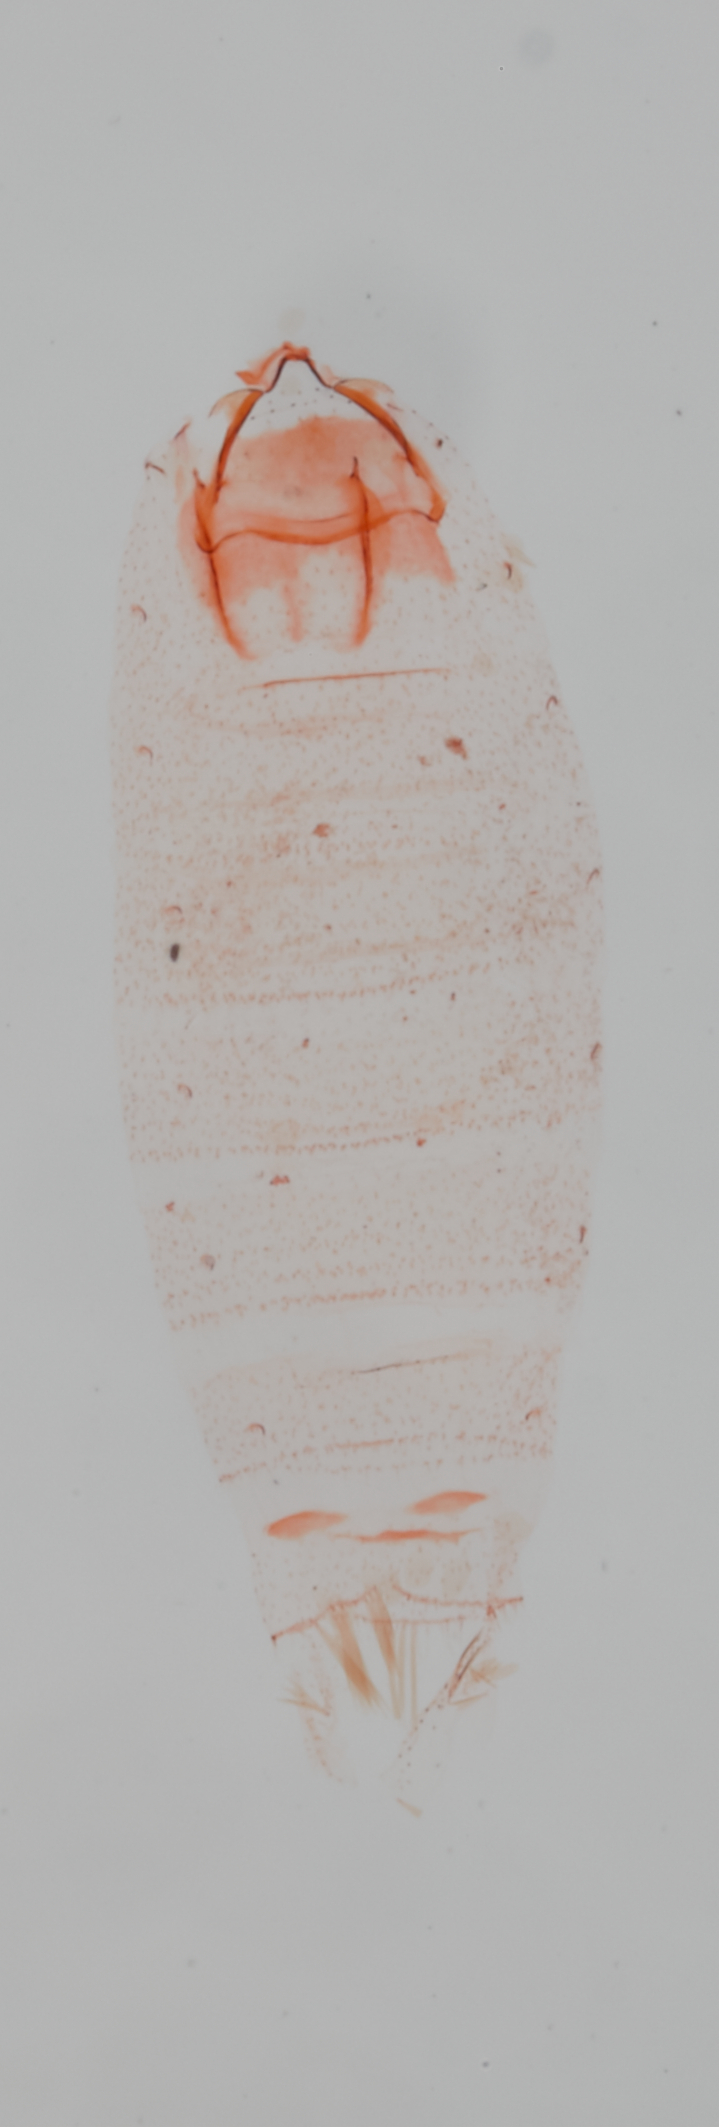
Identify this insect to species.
Aeaea stipator (also Stilbosis stipator)
